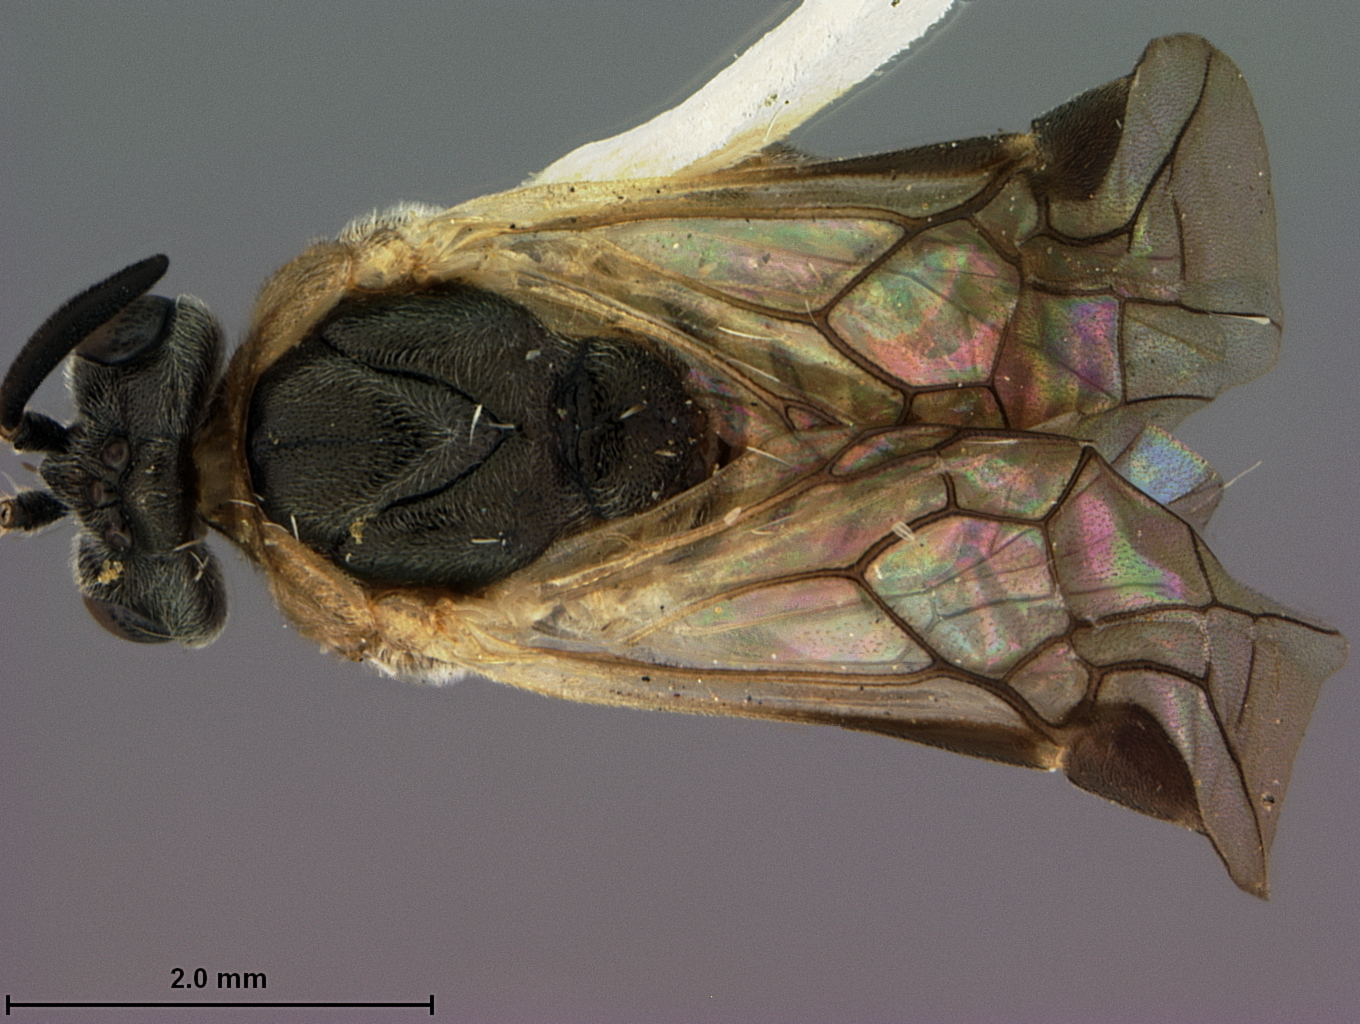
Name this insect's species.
Sterictiphora transversa
